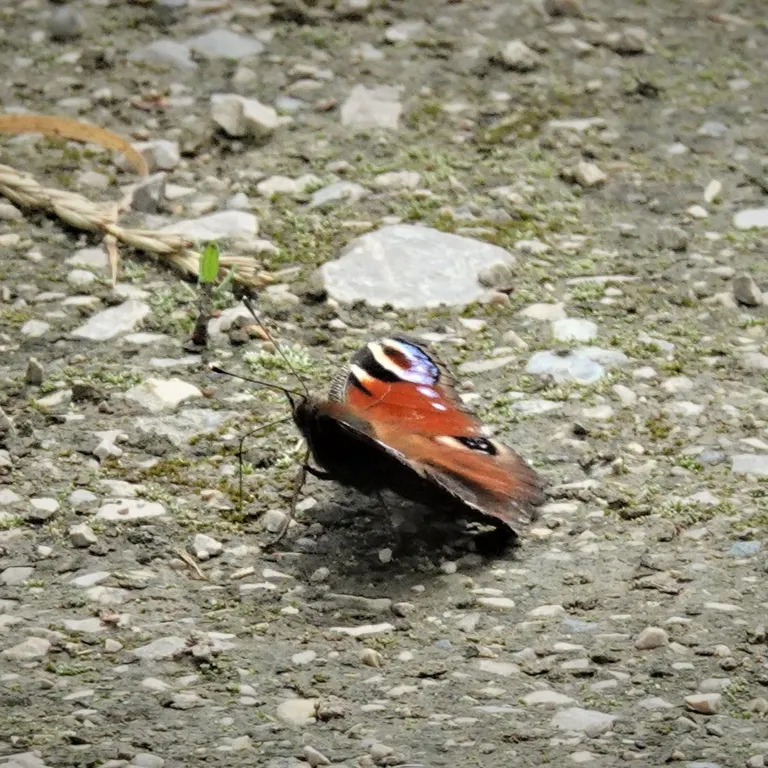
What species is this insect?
Aglais io
